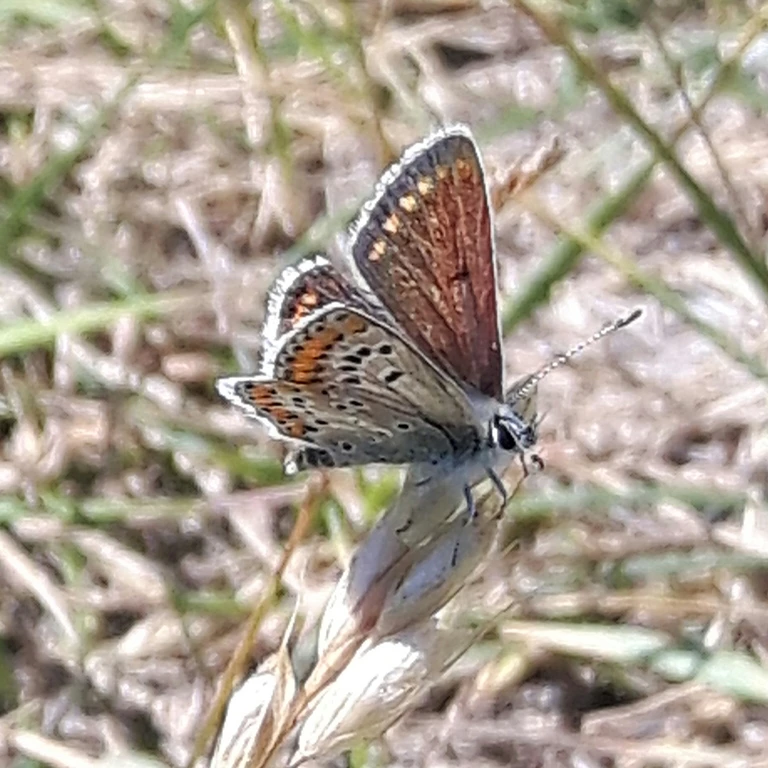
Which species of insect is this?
Aricia agestis/artaxerxes
